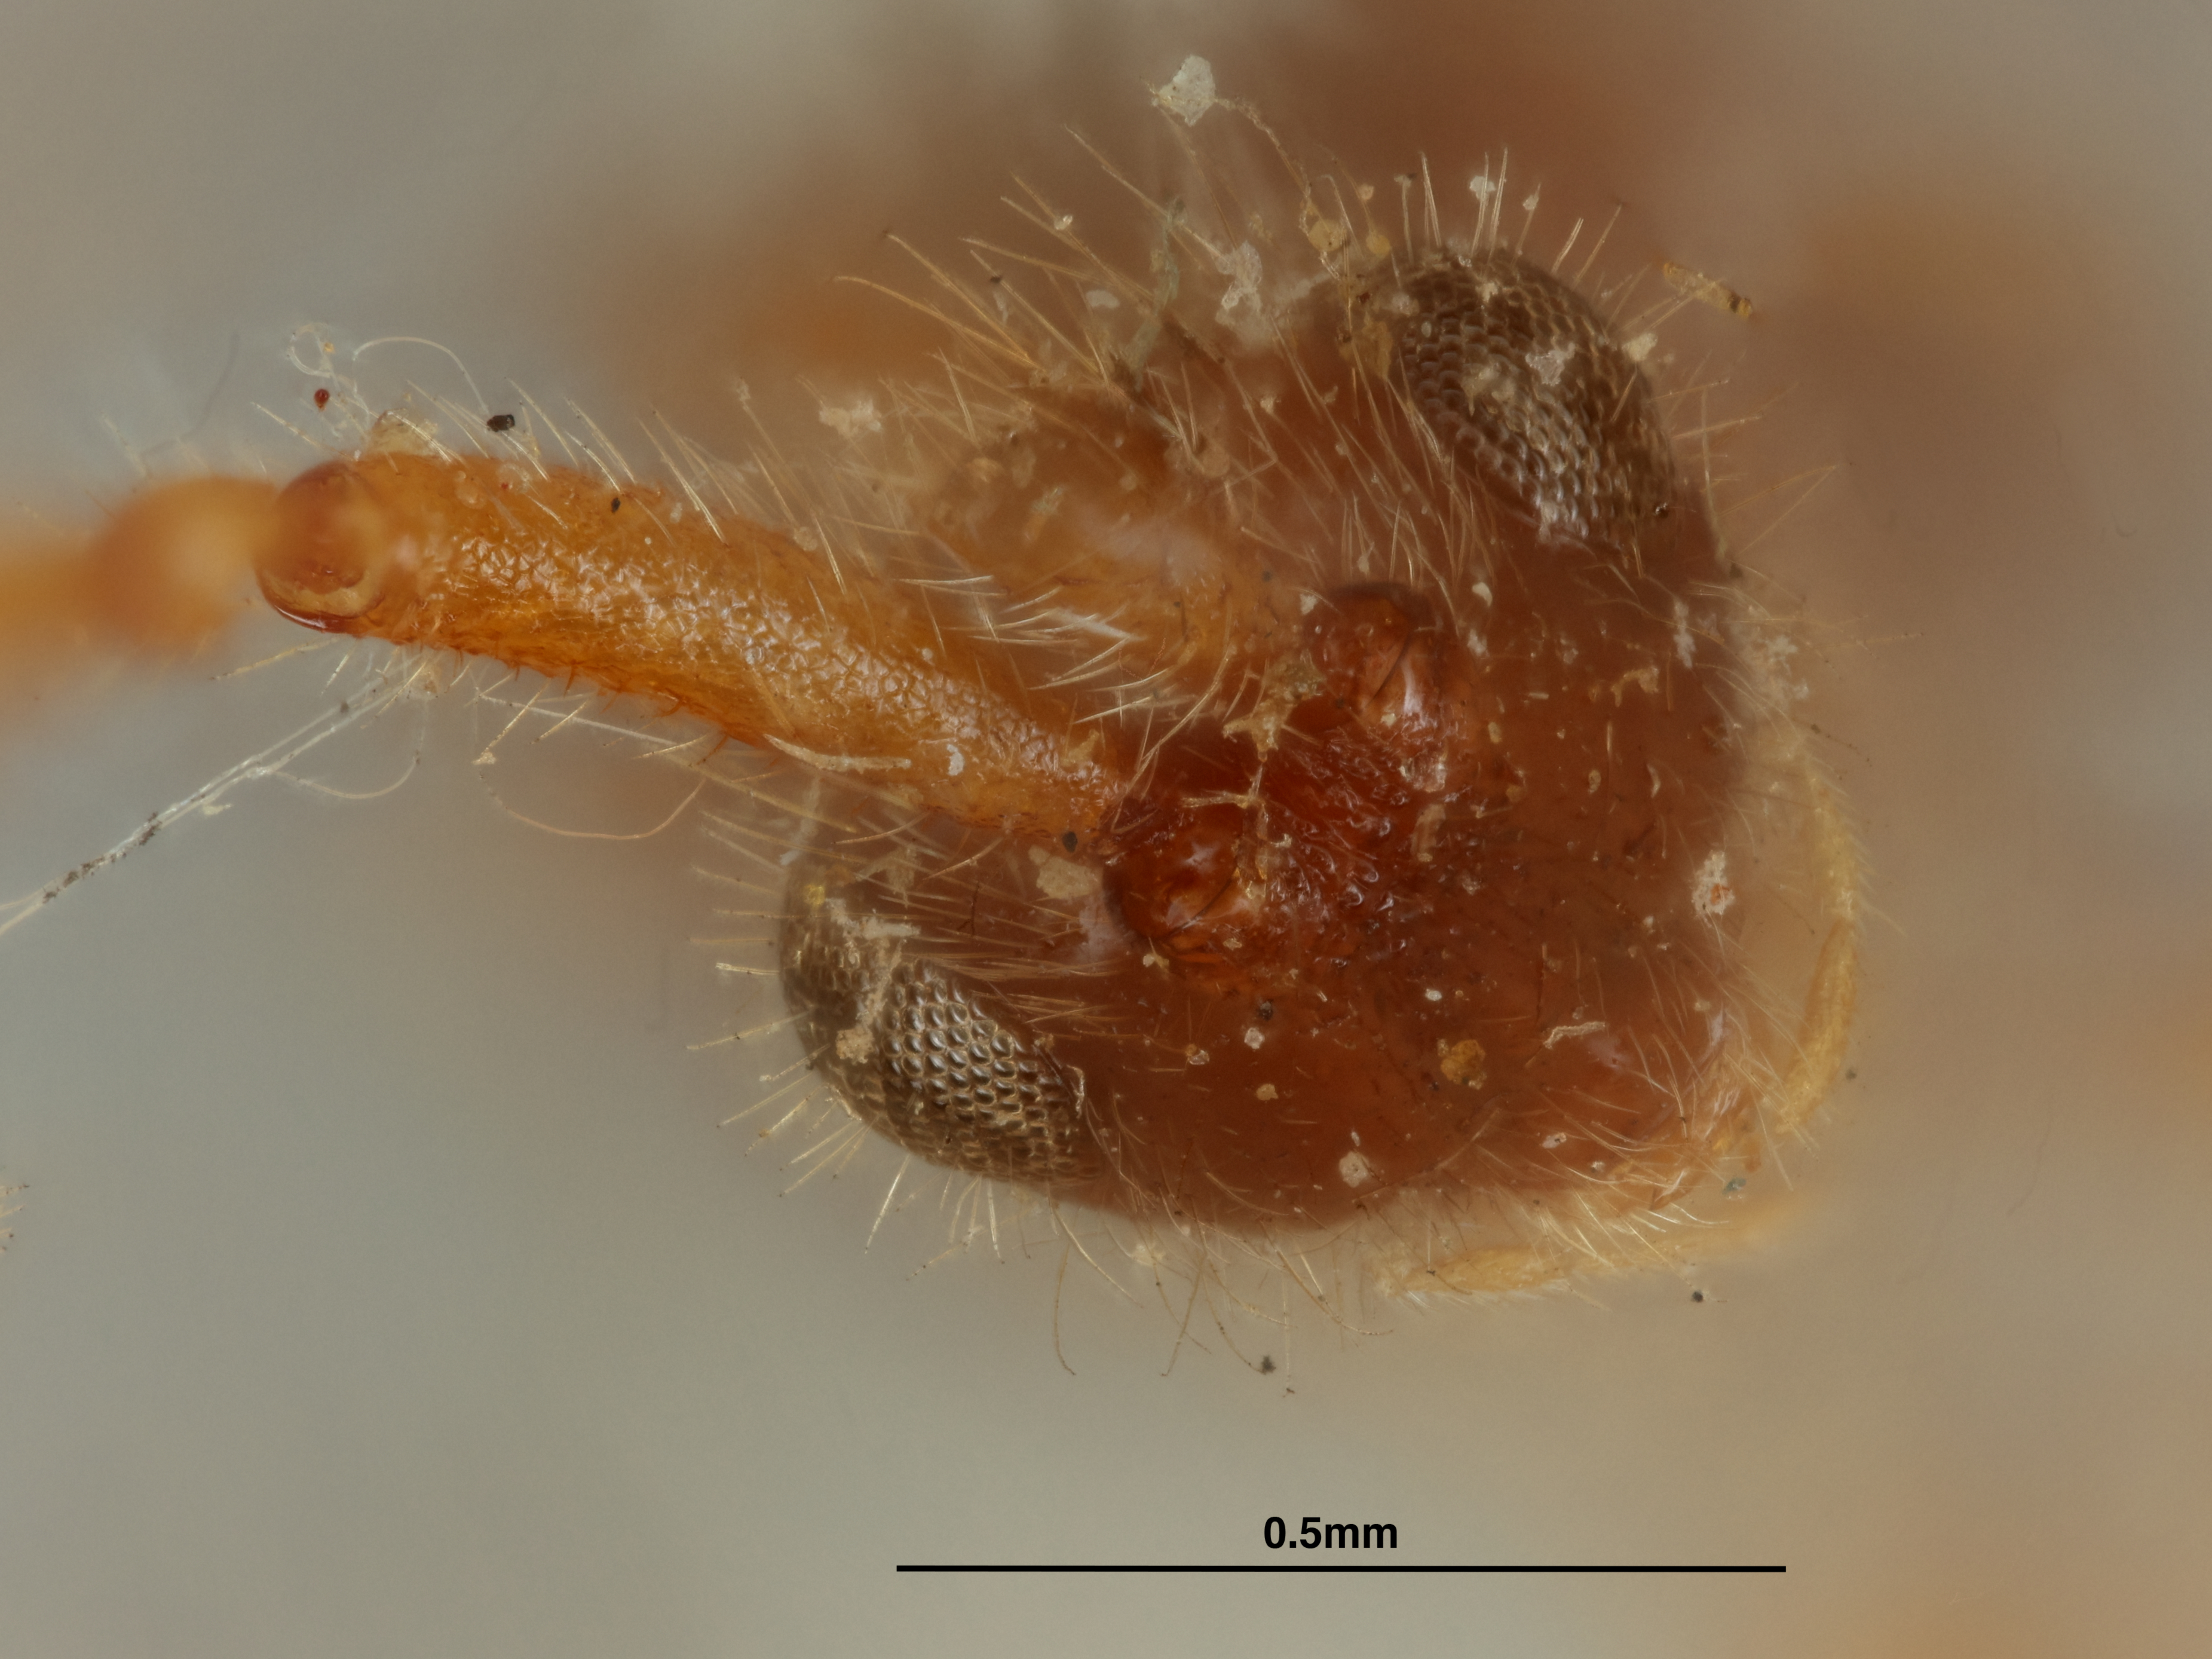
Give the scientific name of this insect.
Belyta frontalis
